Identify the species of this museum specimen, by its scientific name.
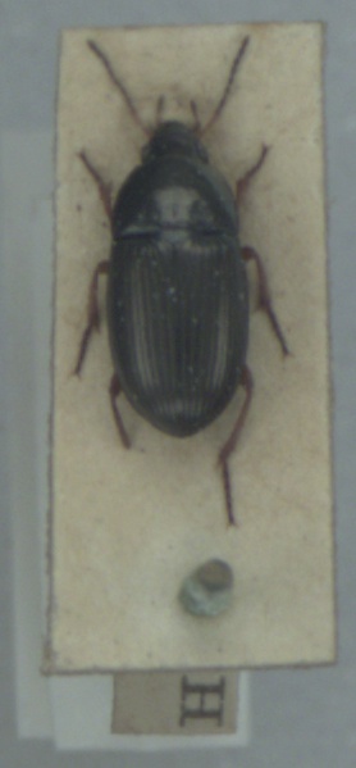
Amara familiaris
